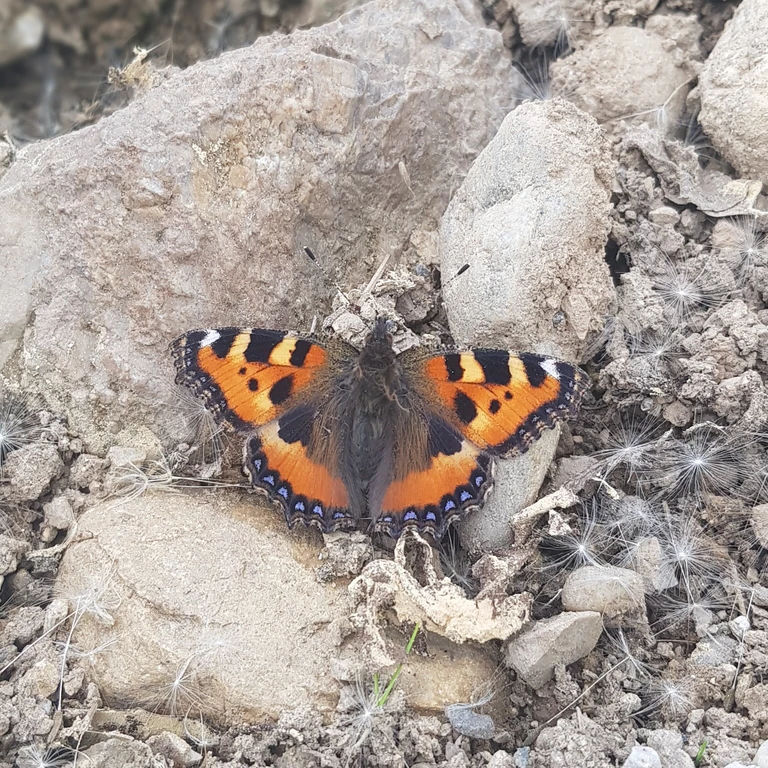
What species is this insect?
Aglais urticae
